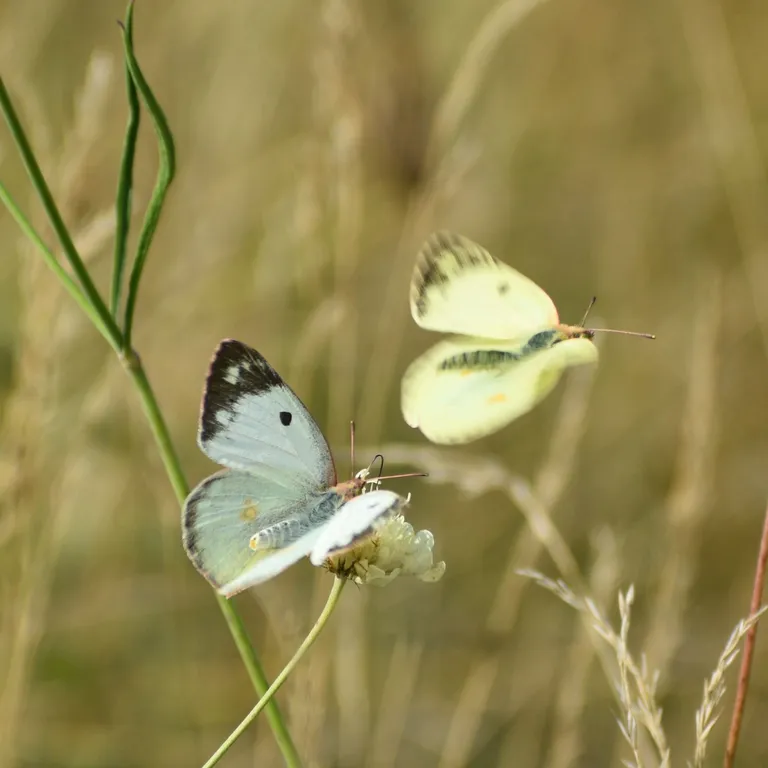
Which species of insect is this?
Colias hyale/alfacariensis
